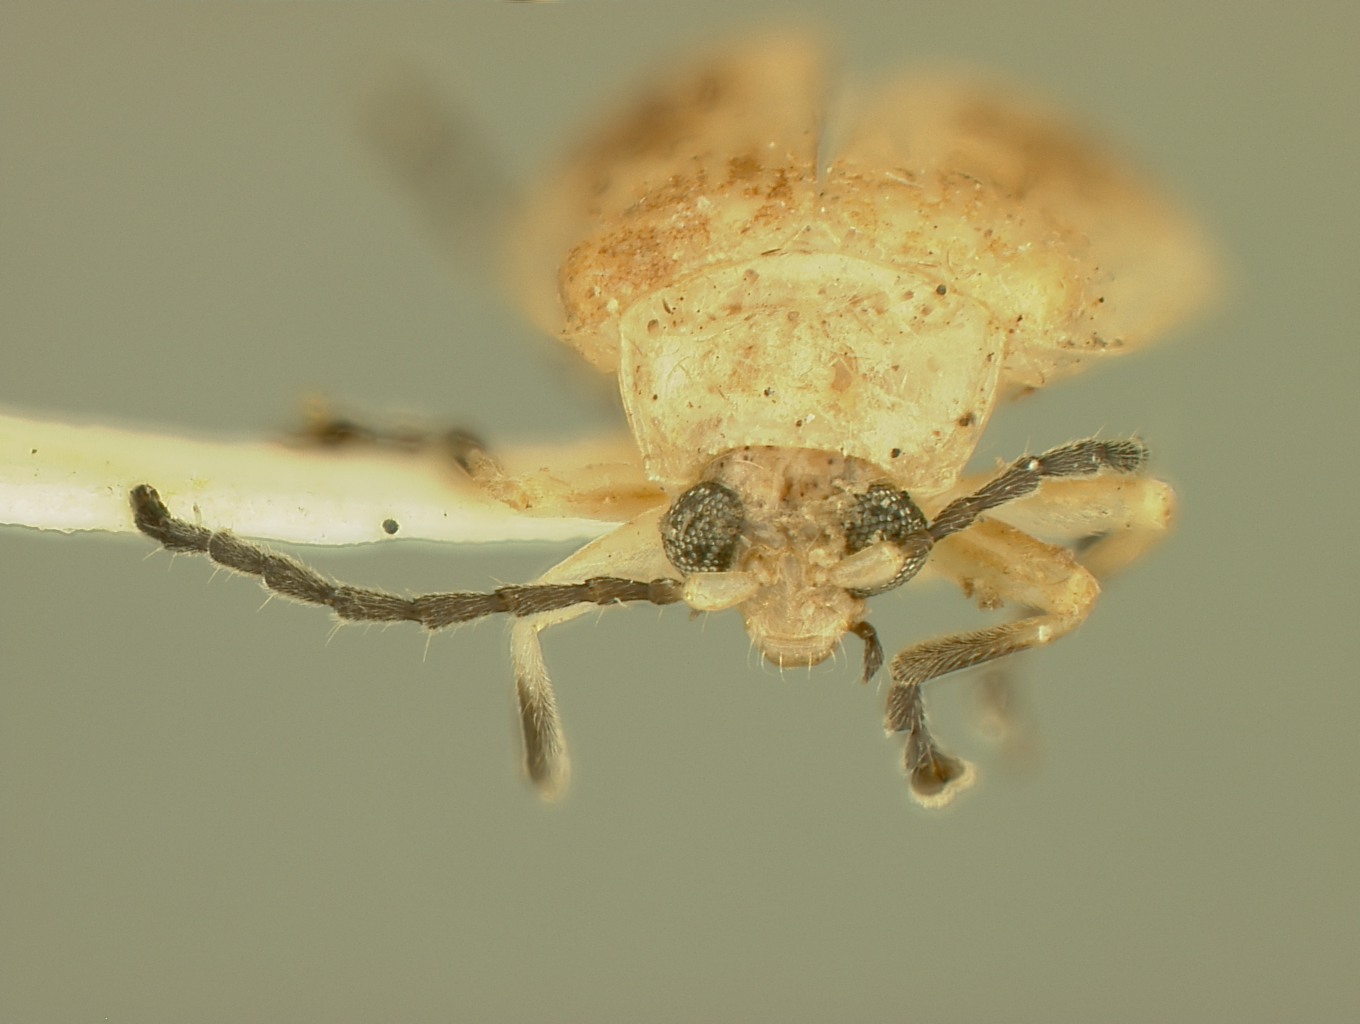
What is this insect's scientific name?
Lactica grenadensis
